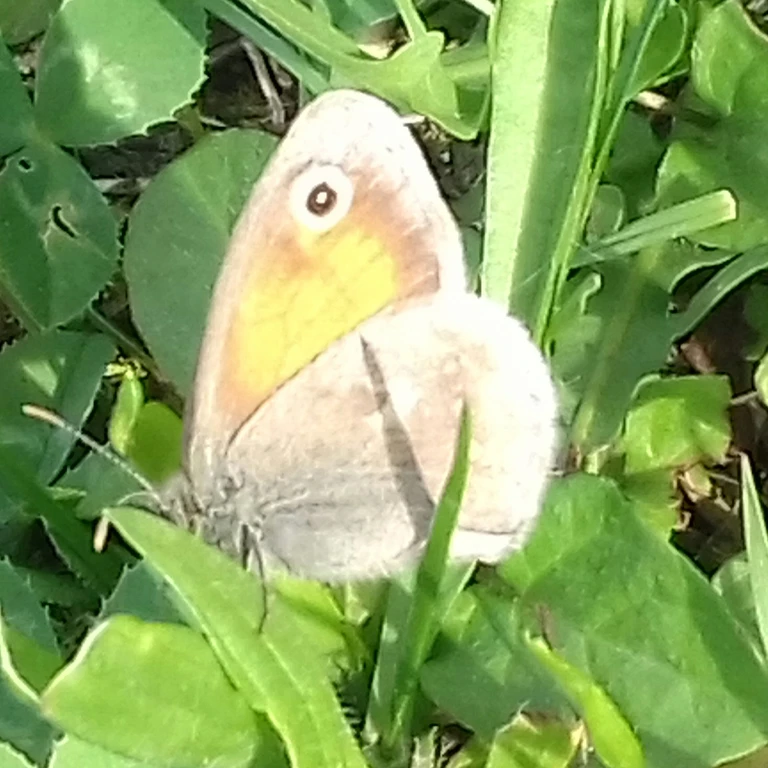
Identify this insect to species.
Coenonympha pamphilus
